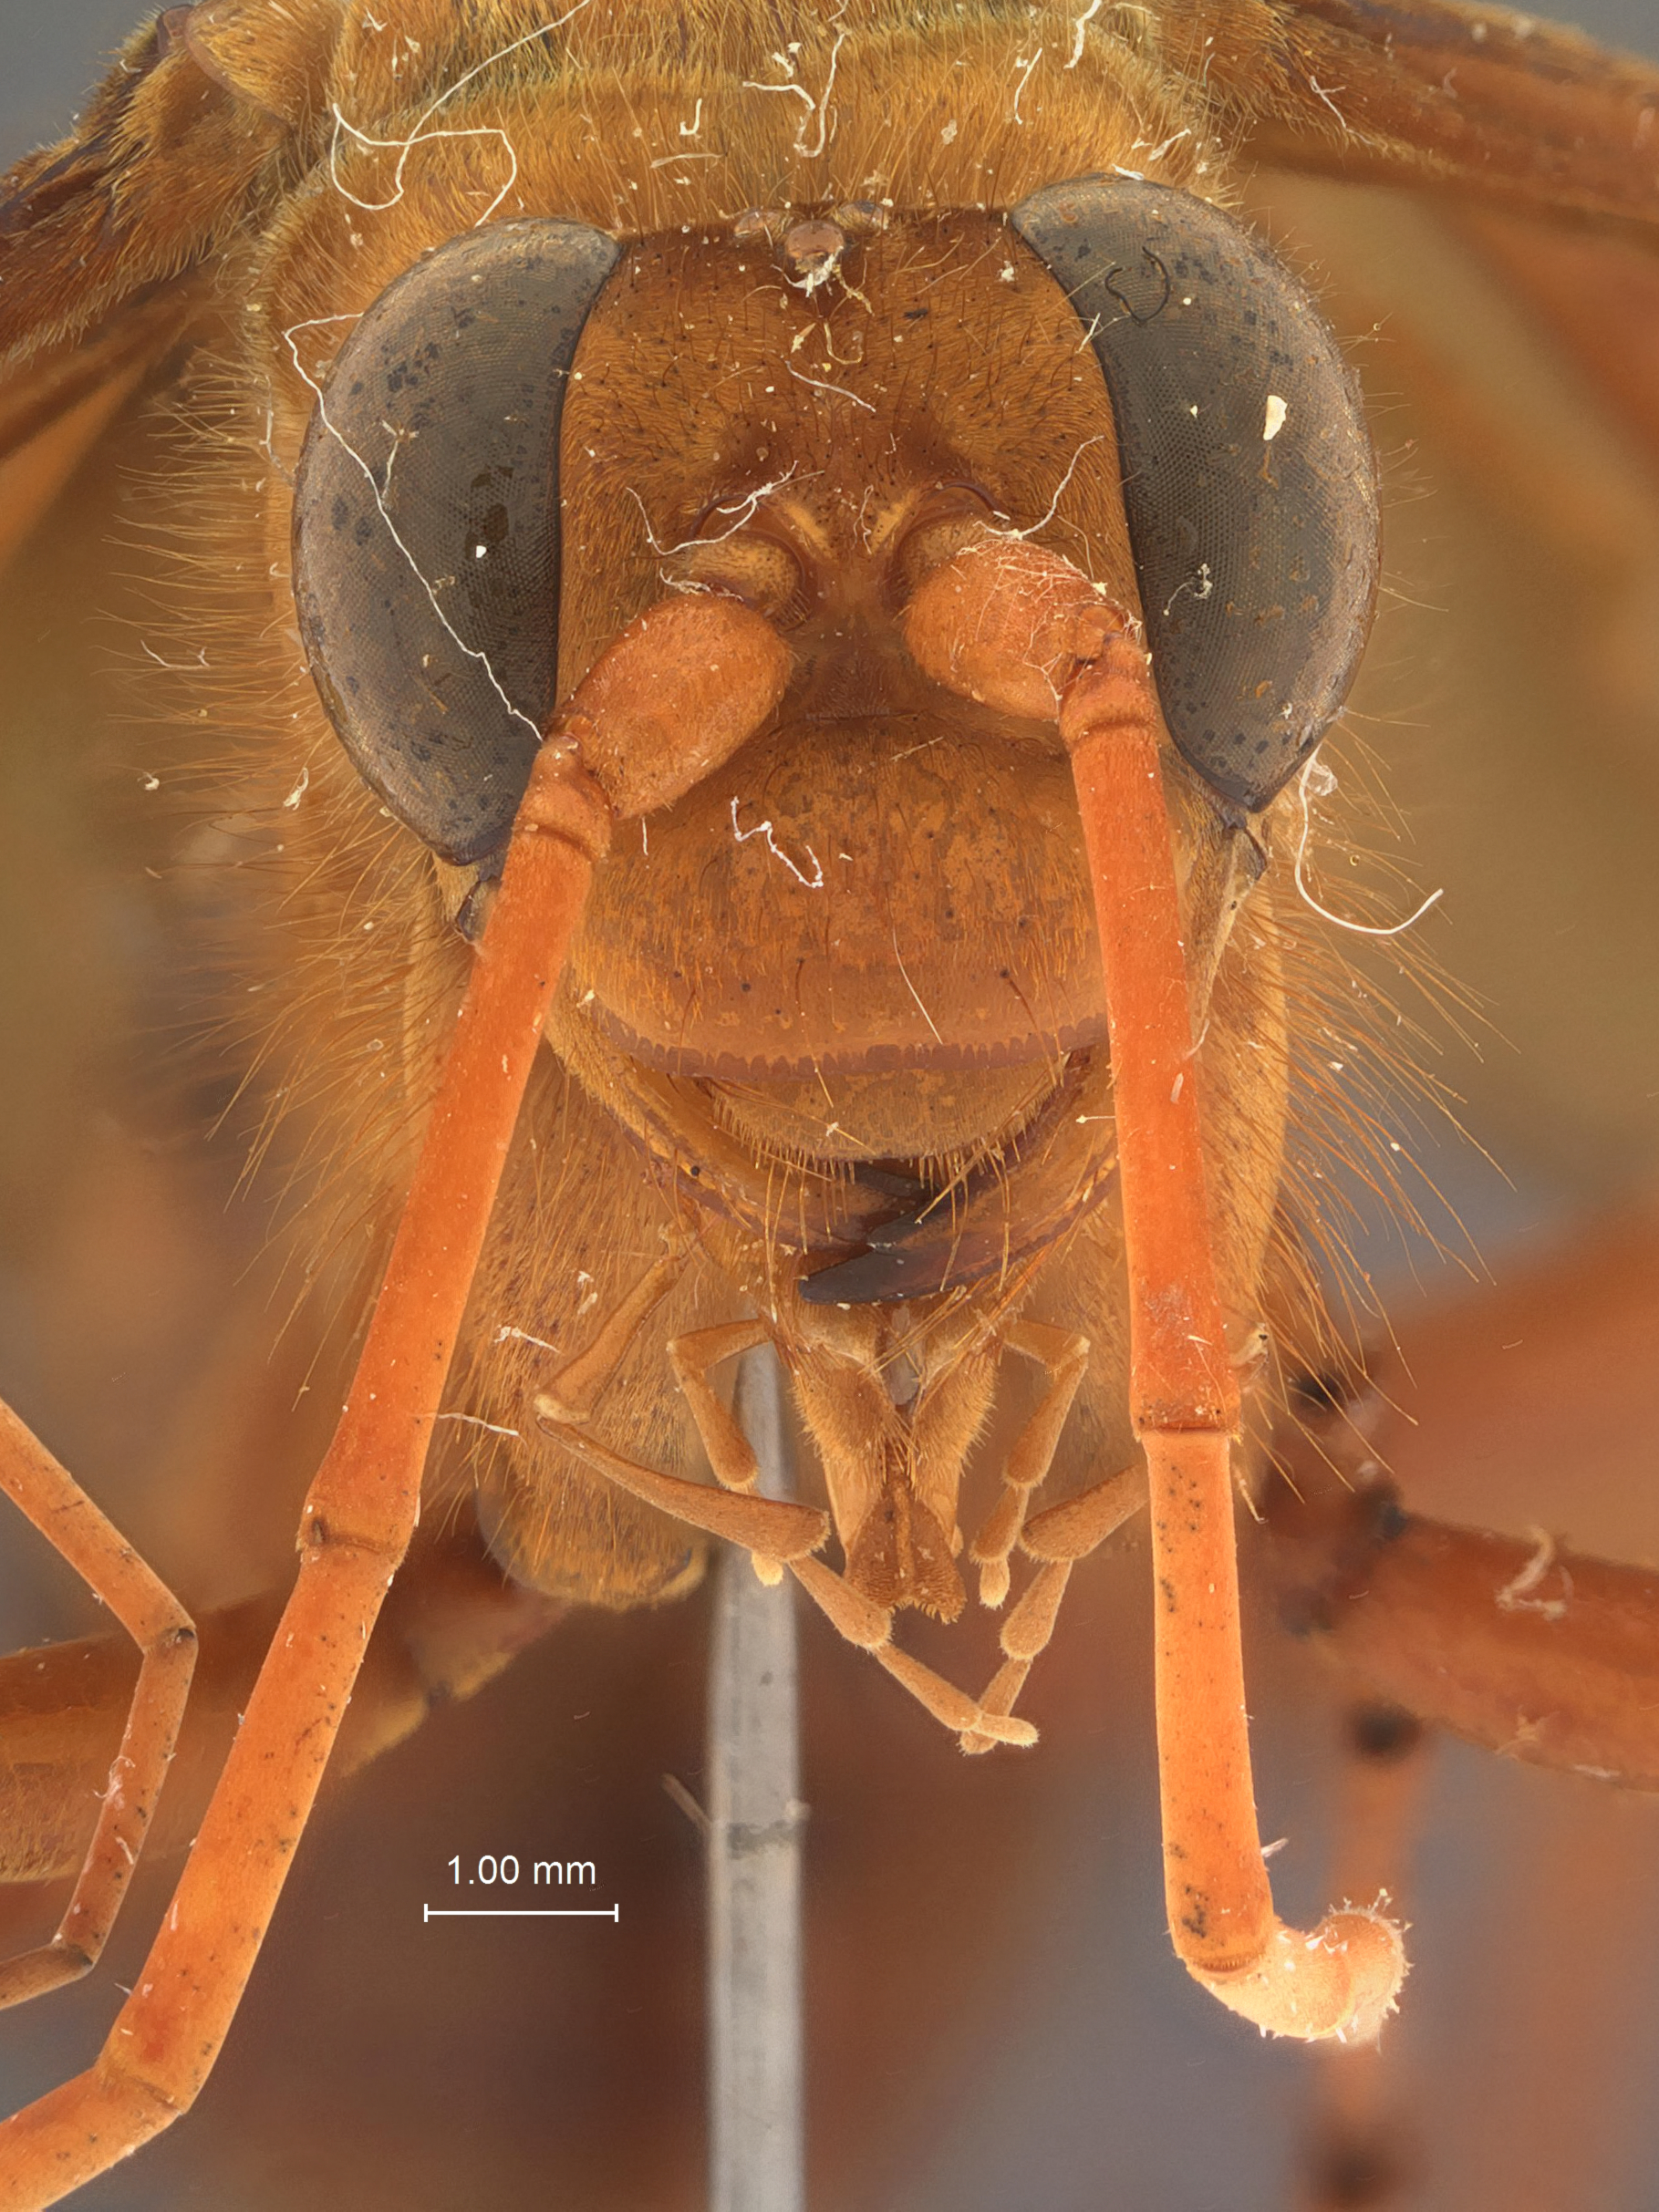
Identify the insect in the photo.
Leptodialepsis veddas
